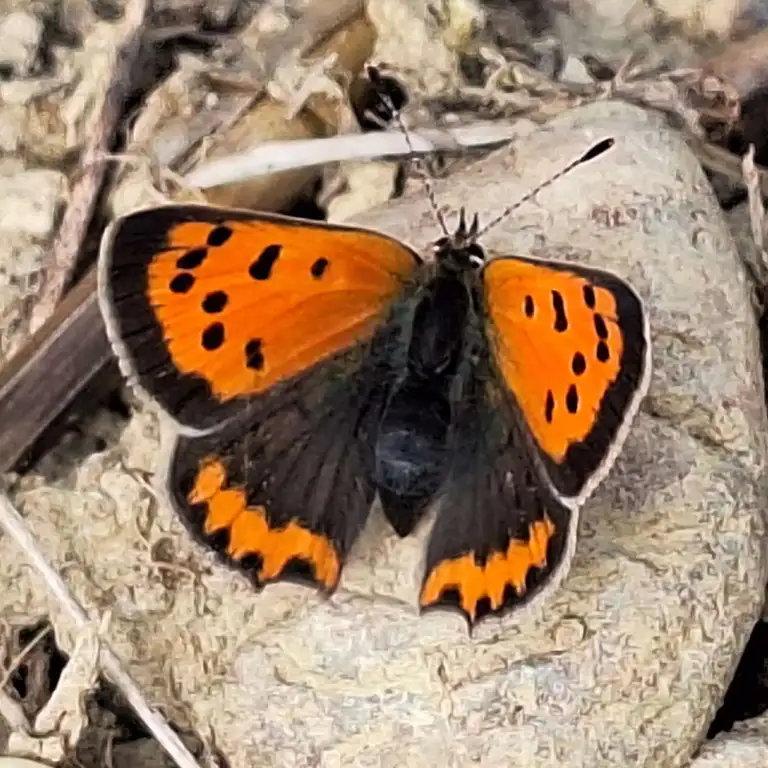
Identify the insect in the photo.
Lycaena phlaeas
